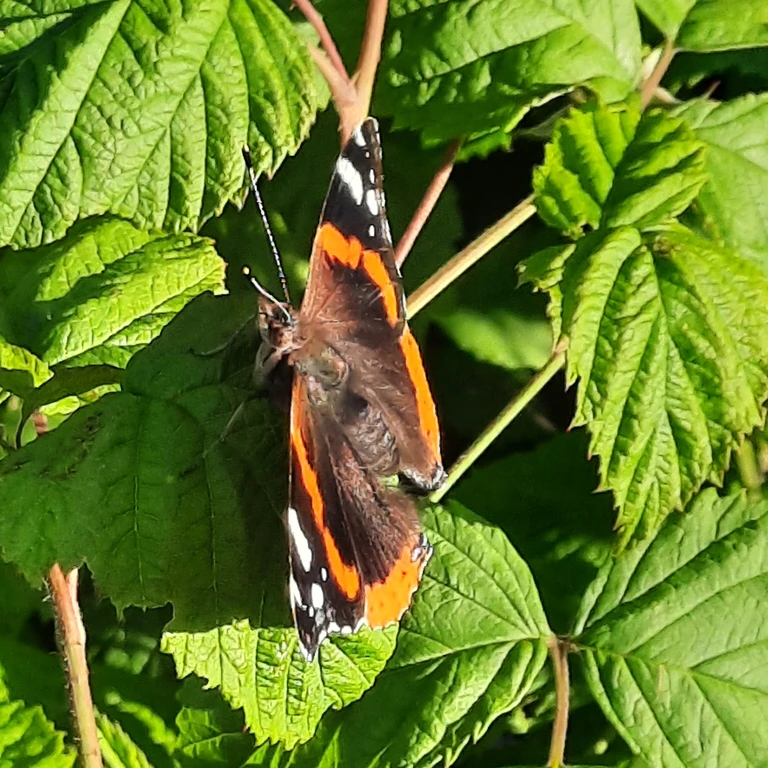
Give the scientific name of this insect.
Vanessa atalanta
